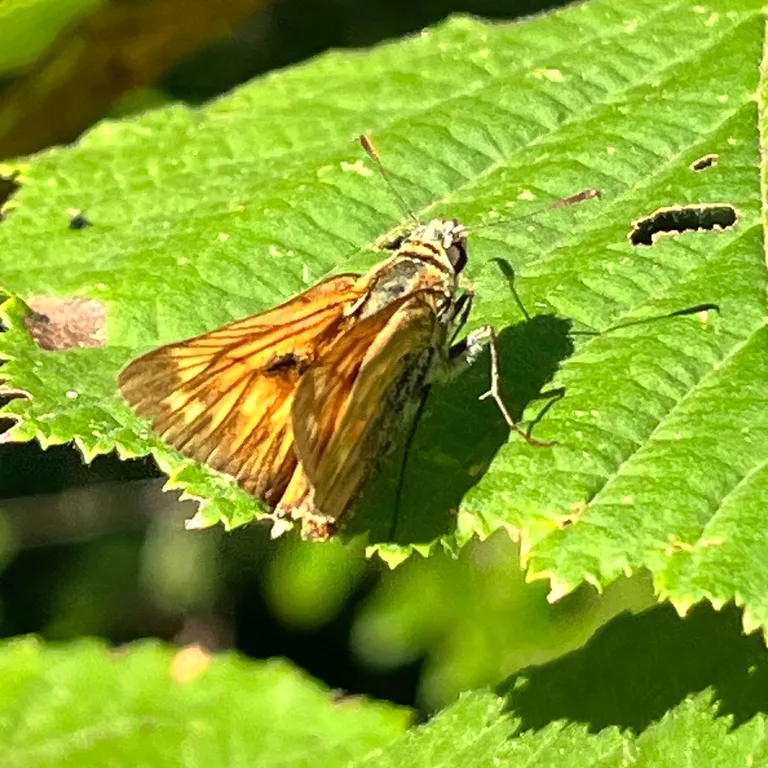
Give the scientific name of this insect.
Ochlodes sylvanus (also Ochlodes venata)
